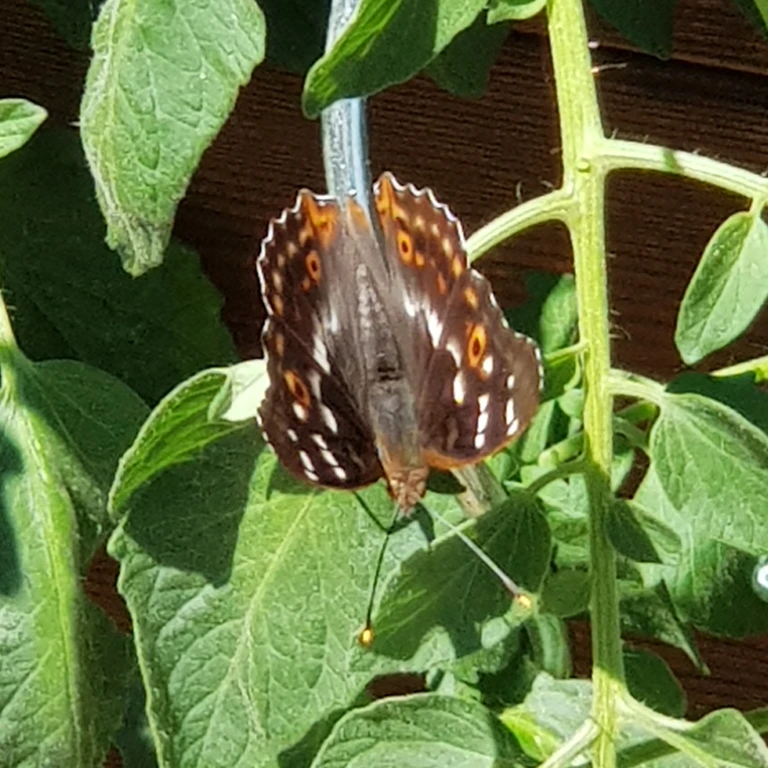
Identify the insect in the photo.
Apatura ilia
